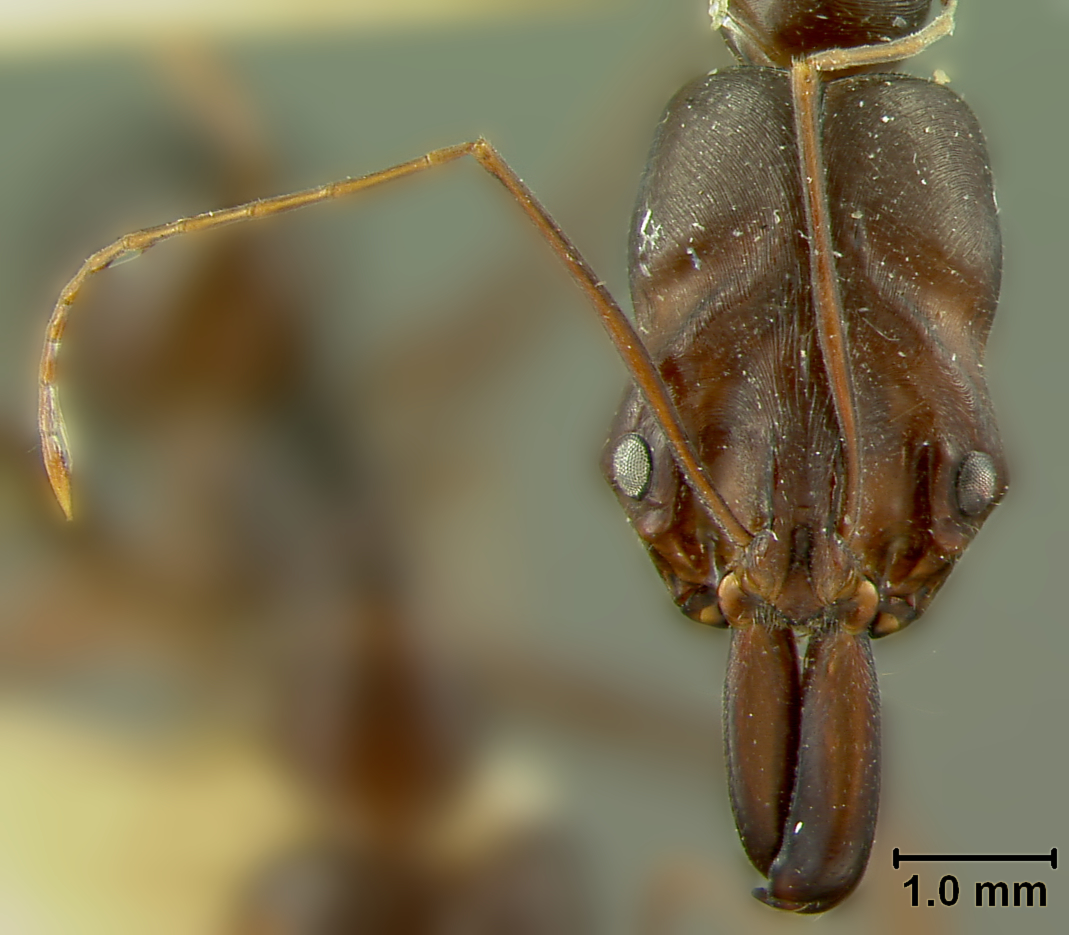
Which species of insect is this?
Odontomachus assiniensis
